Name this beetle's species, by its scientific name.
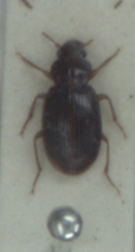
Bradycellus sharpi
